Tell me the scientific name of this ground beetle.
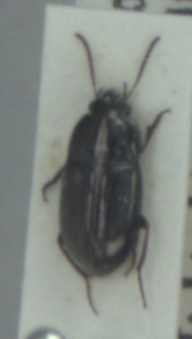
Amara tibialis
